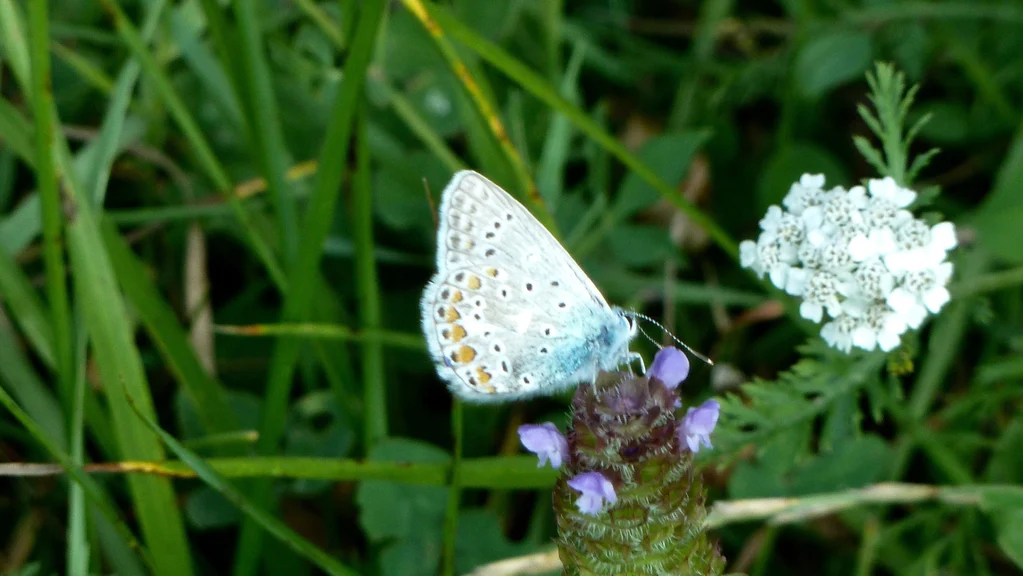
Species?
Polyommatus icarus
